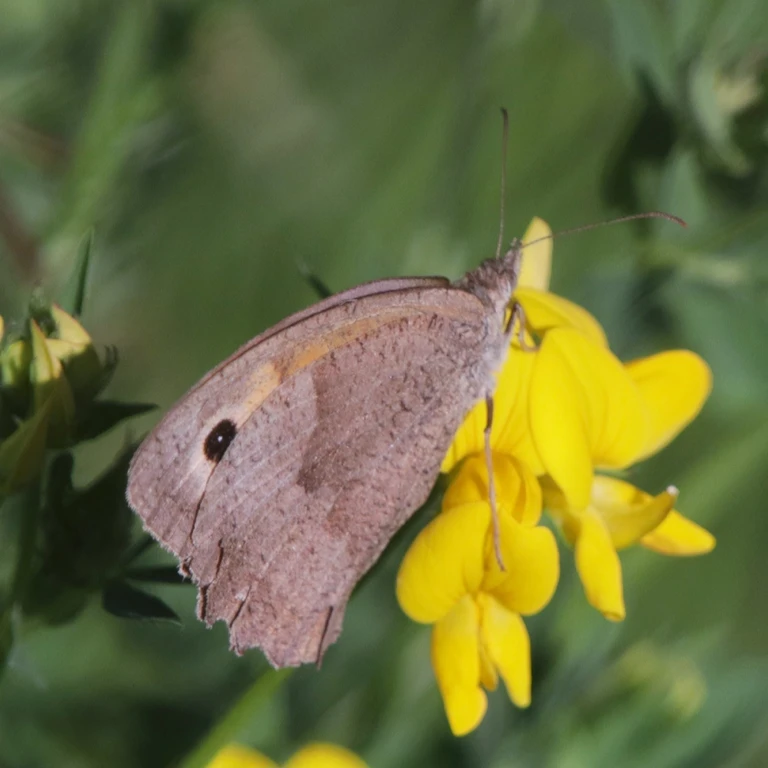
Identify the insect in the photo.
Maniola jurtina
